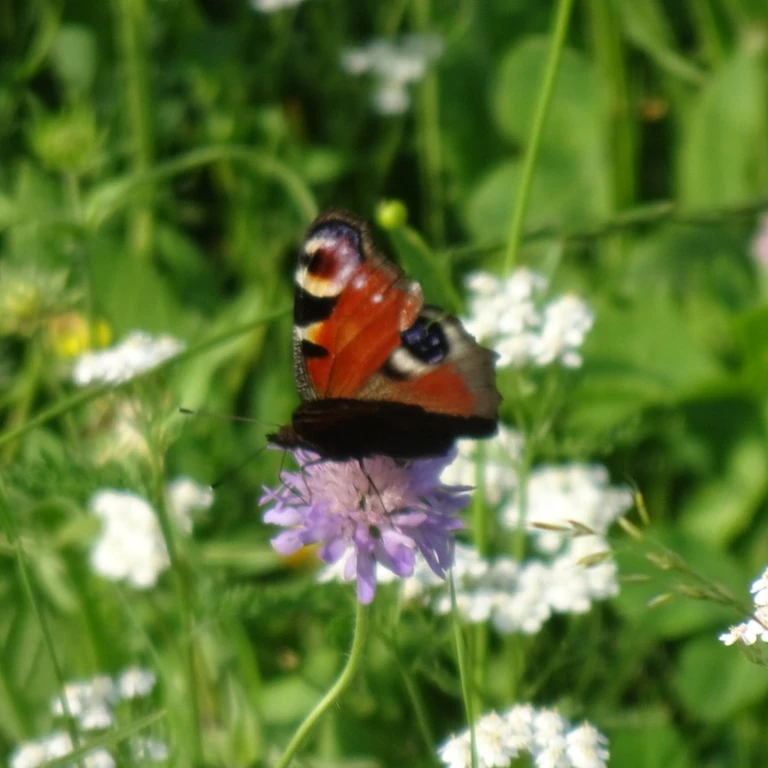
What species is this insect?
Aglais io
